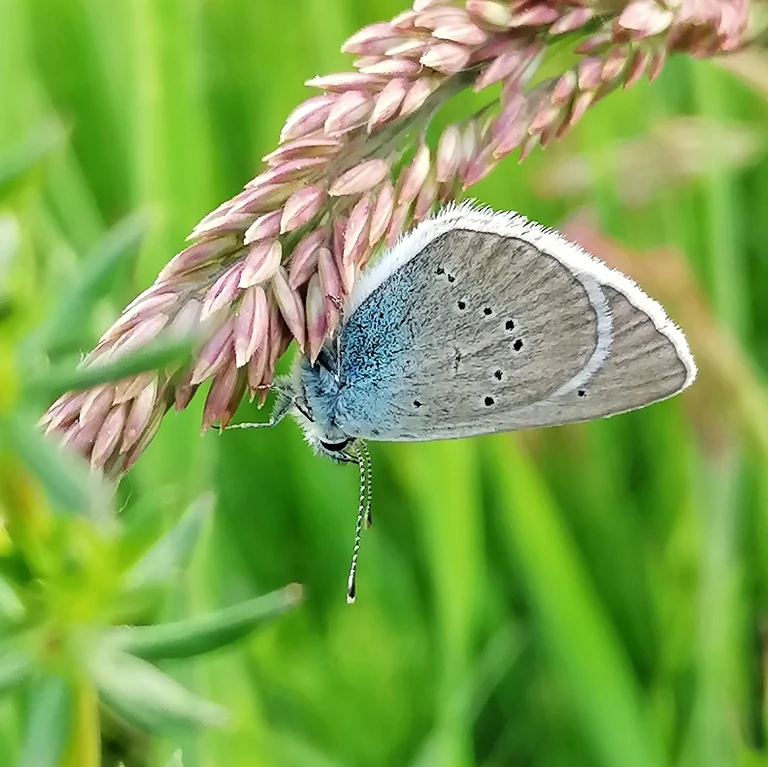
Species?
Cyaniris semiargus
